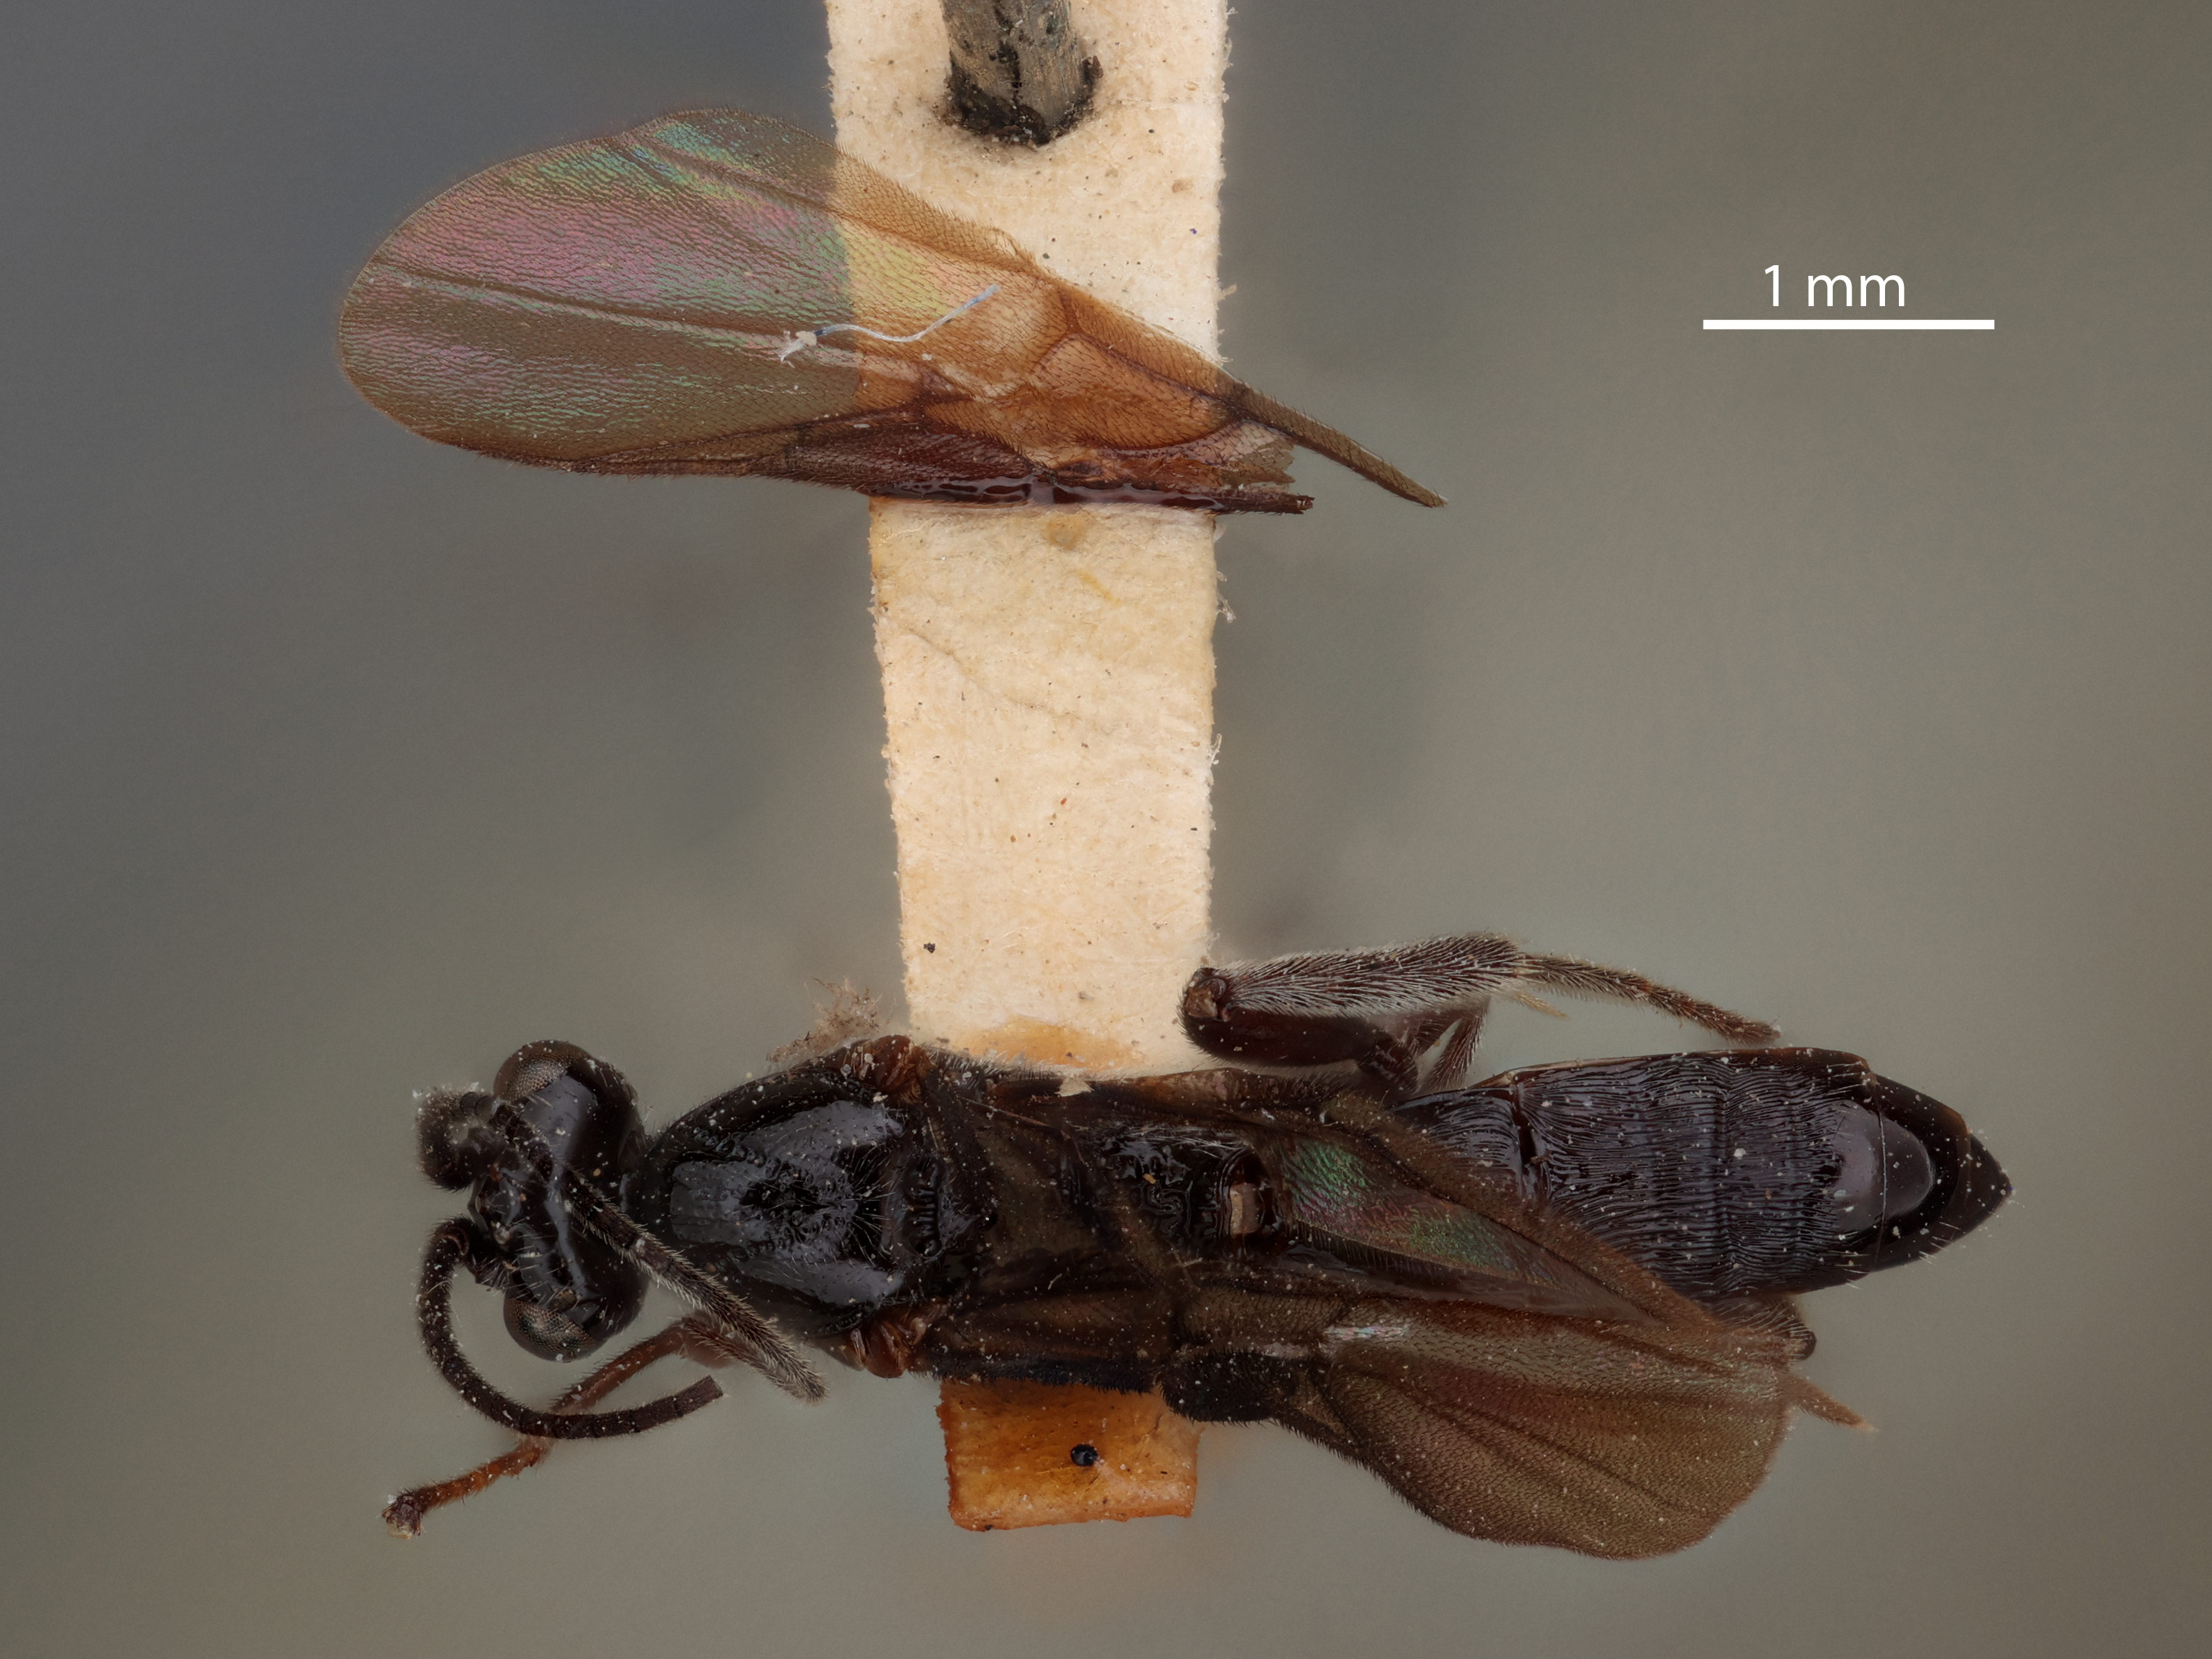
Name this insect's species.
Agathis philippinensis
